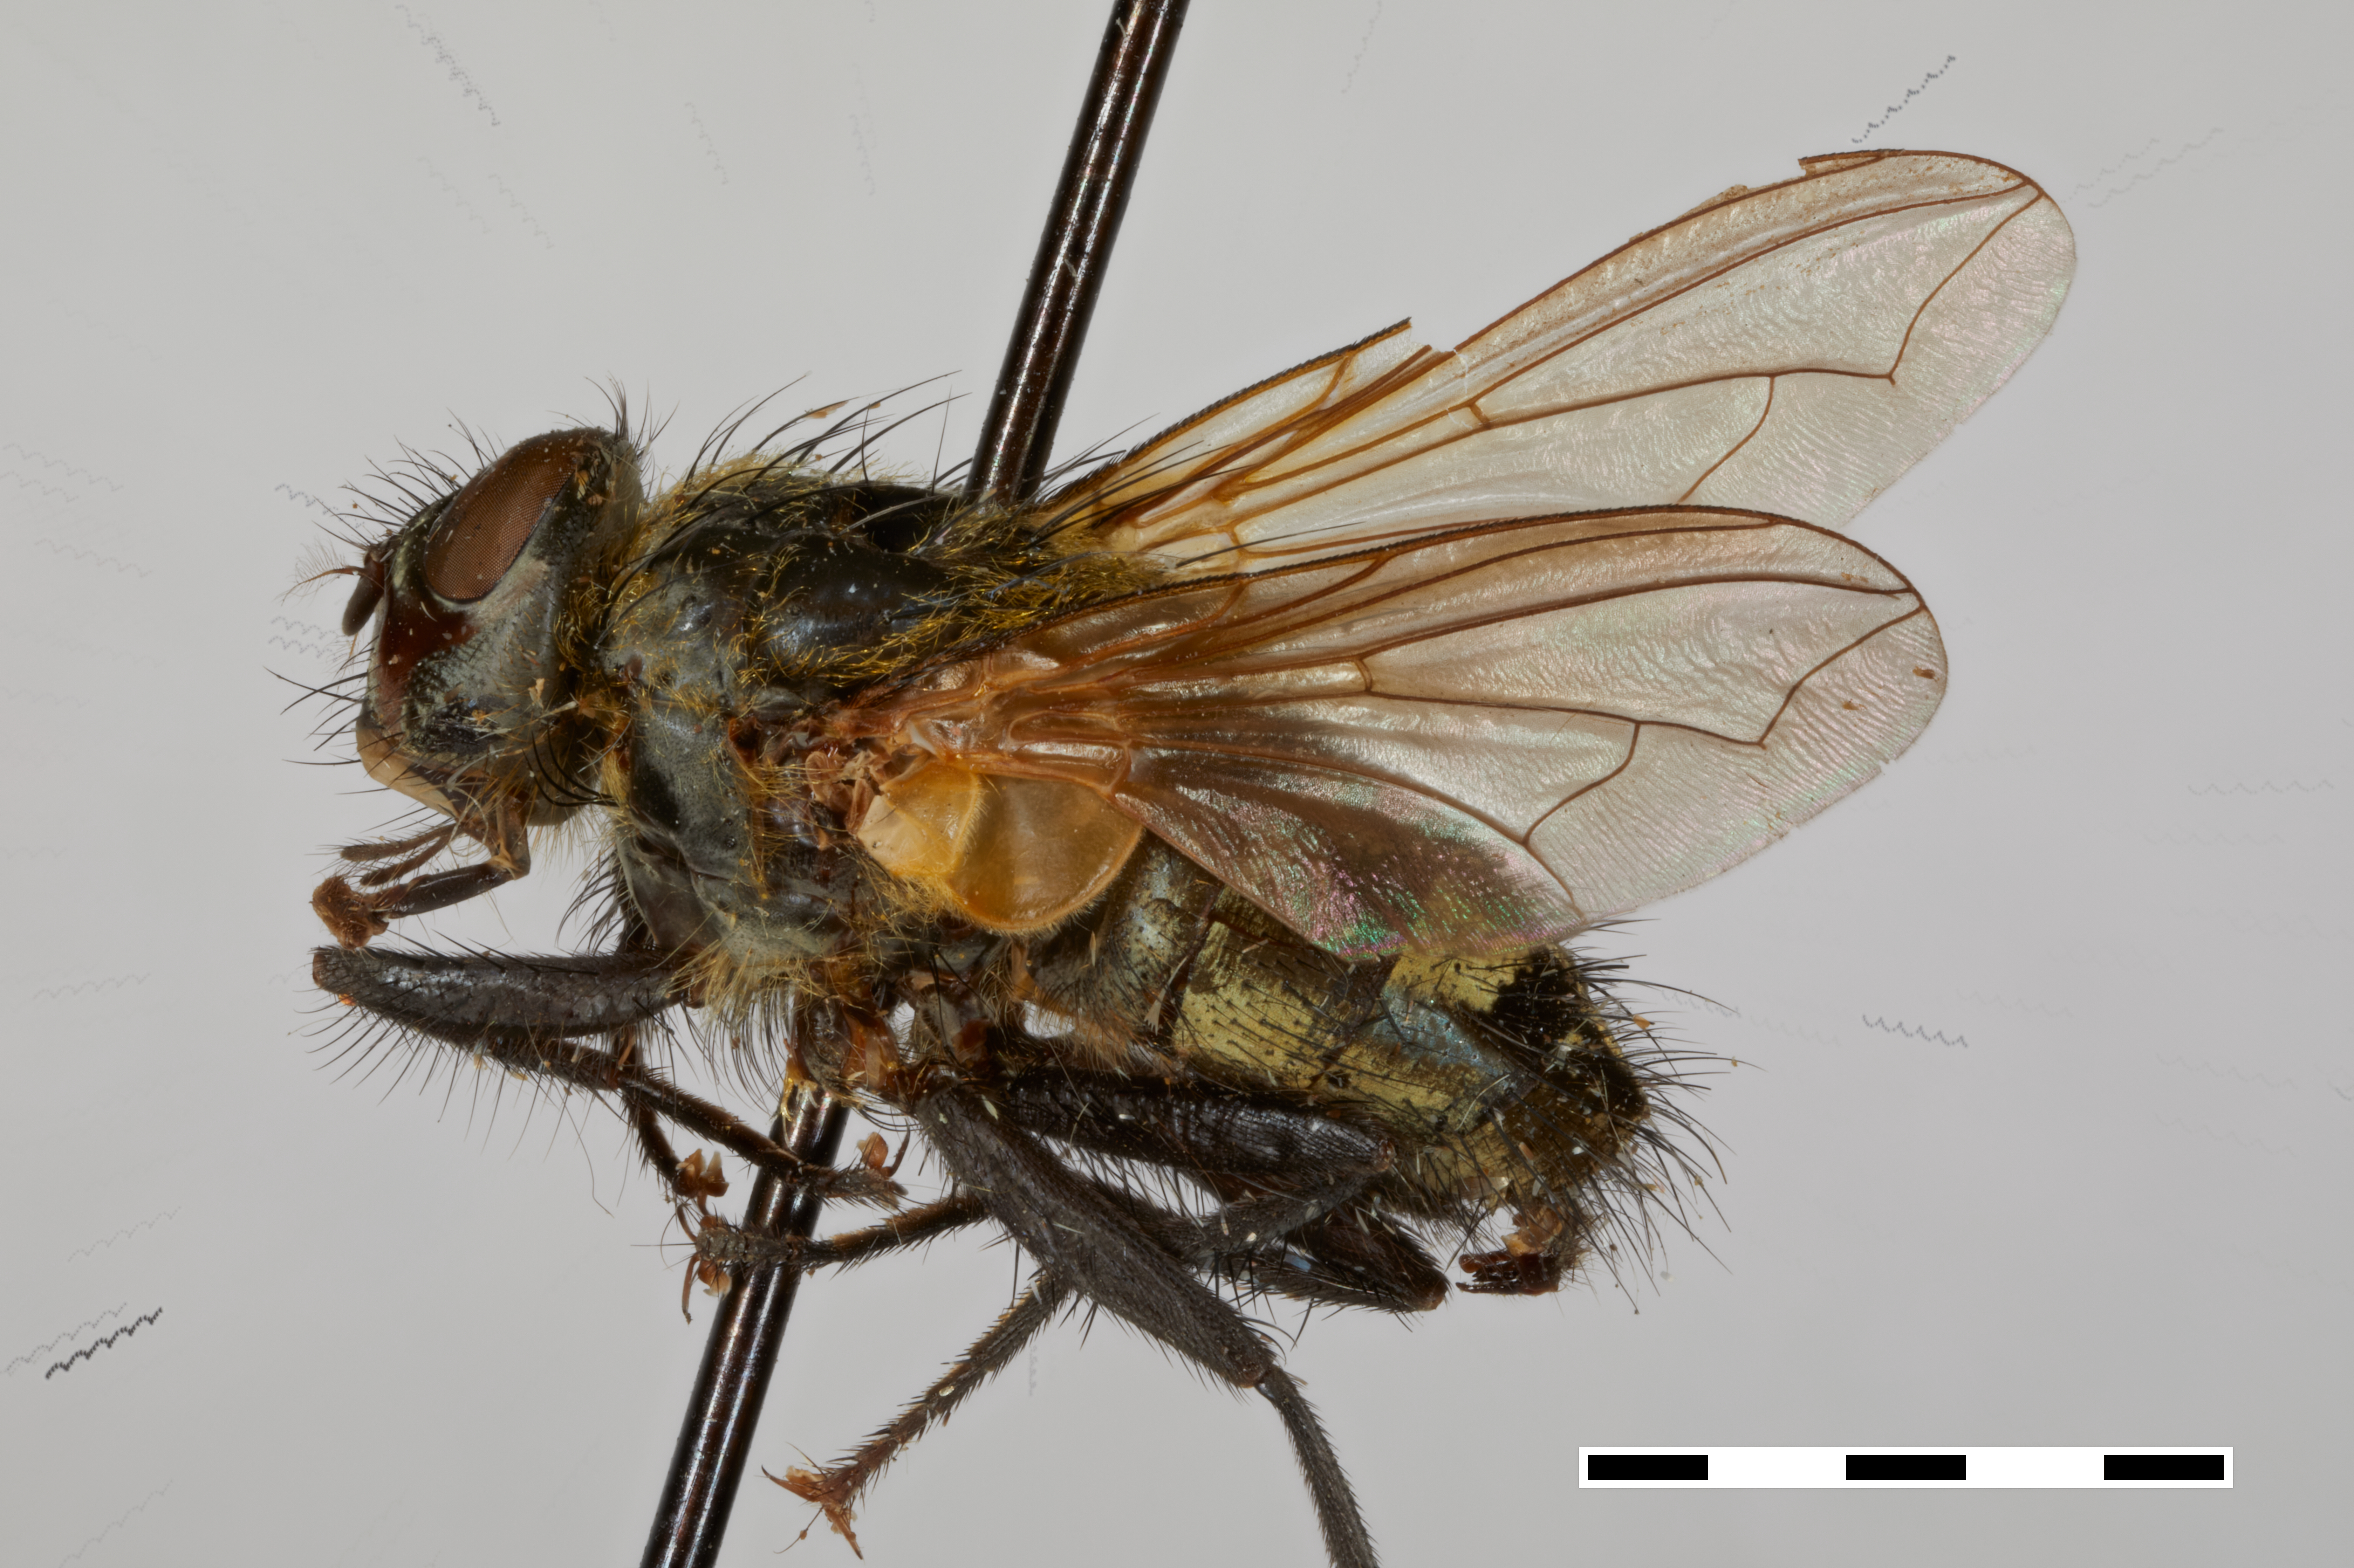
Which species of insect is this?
Xanthotryxus draco
